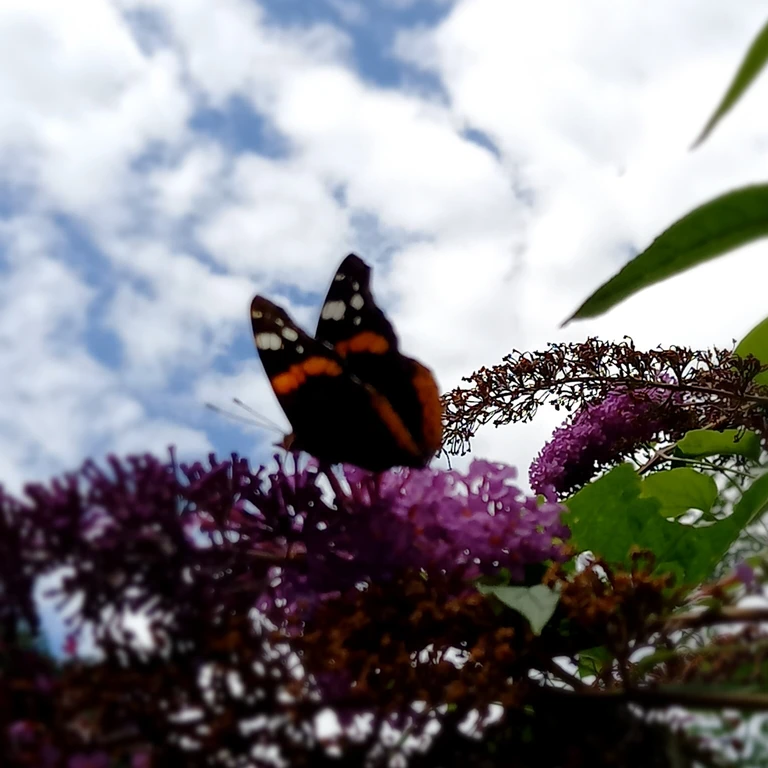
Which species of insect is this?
Vanessa atalanta
